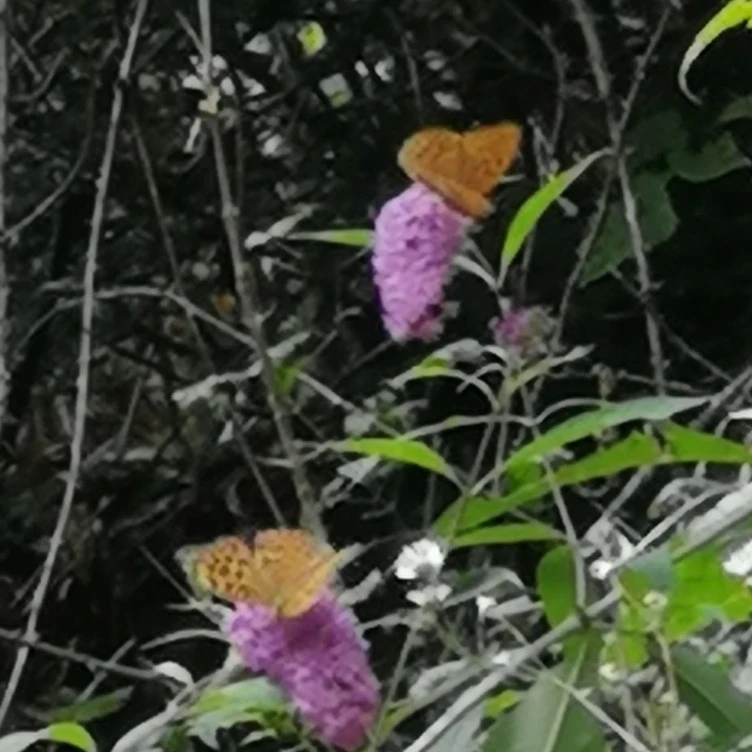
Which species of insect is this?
Argynnis paphia
